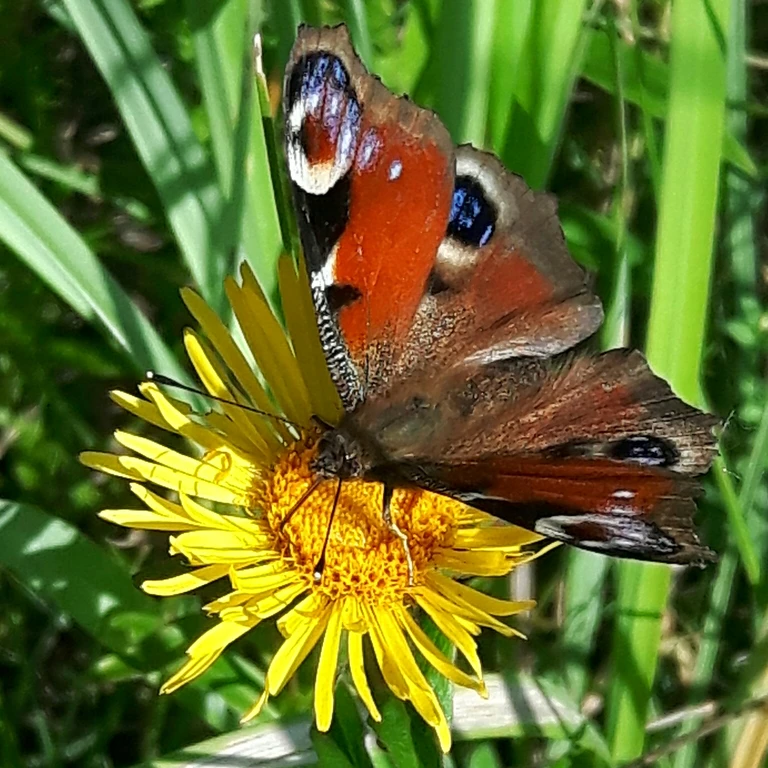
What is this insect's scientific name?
Aglais io
